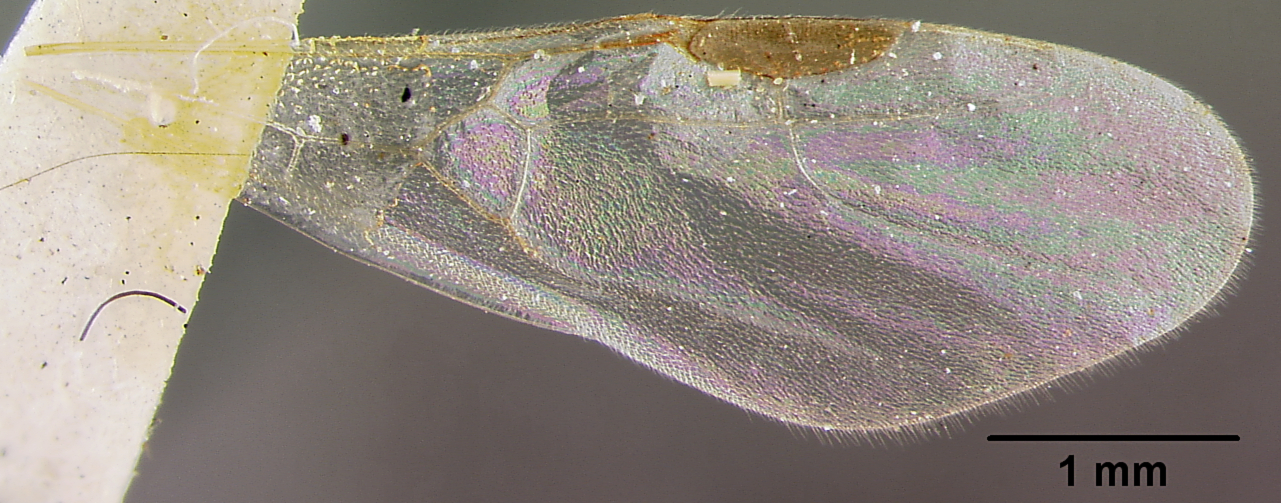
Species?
Stenamma neoarcticum
